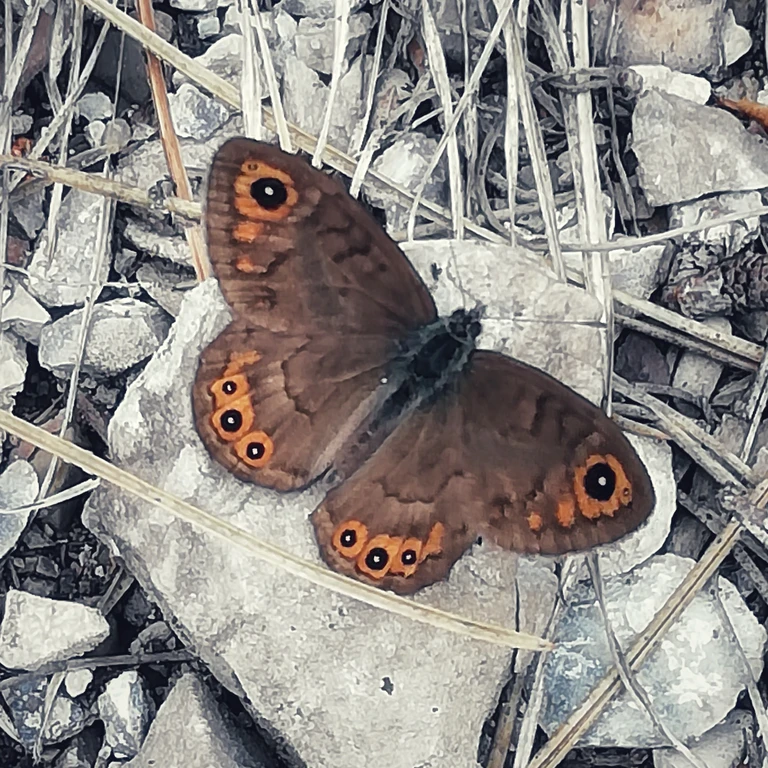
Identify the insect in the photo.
Lasiommata petropolitana (also Pararge petropolitana)
